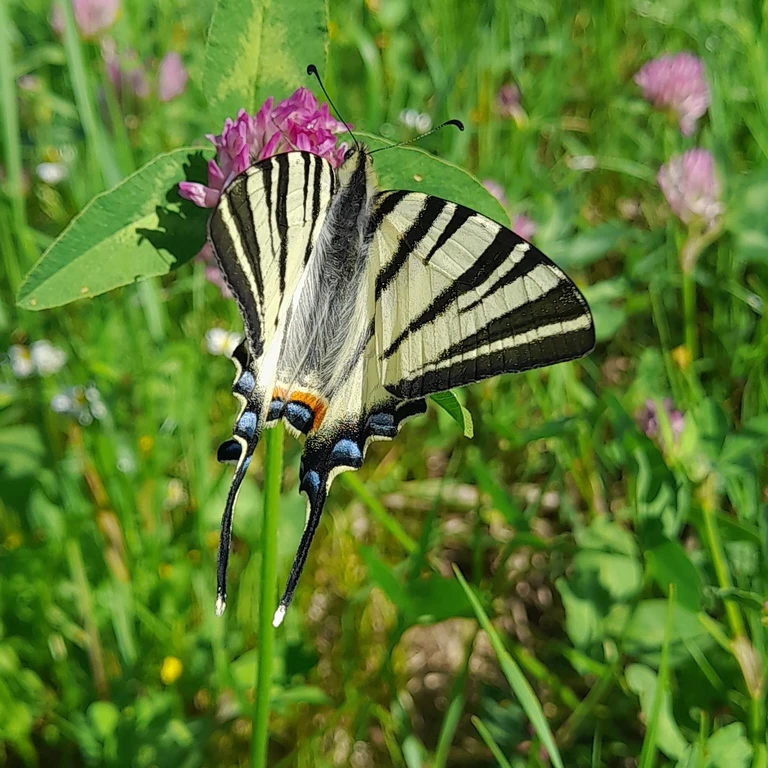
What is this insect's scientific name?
Iphiclides podalirius
